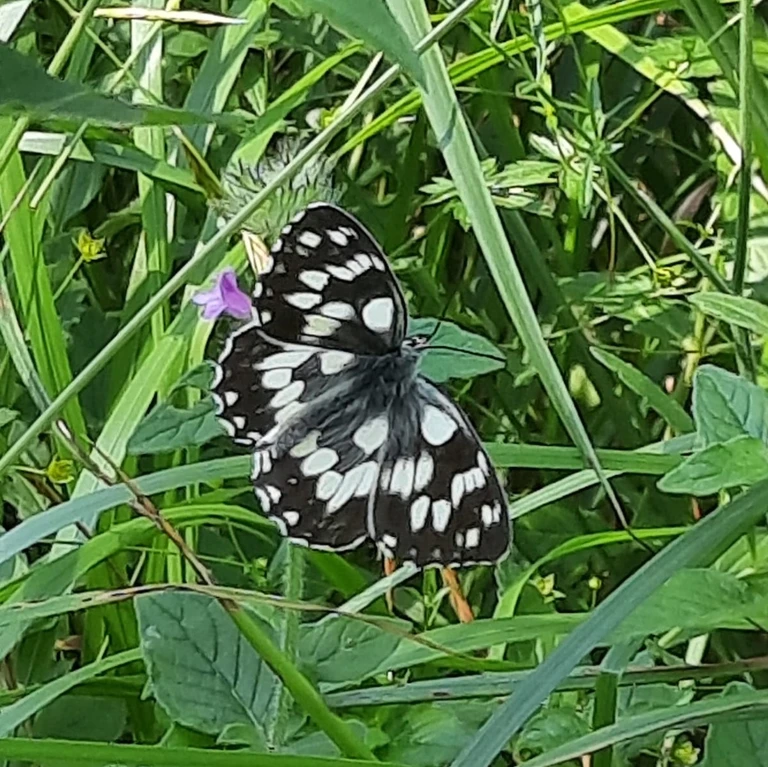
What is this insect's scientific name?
Melanargia galathea
